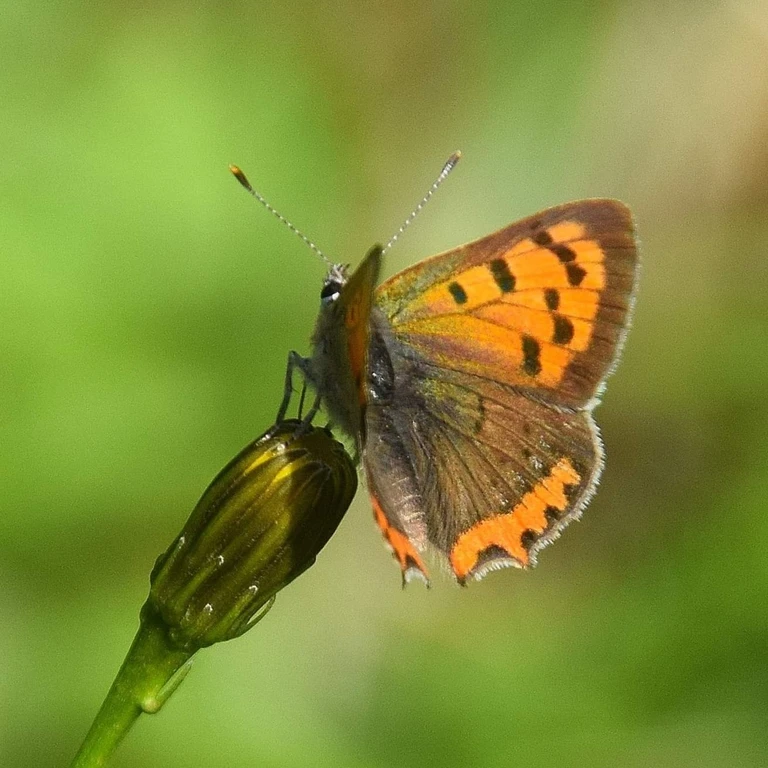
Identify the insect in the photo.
Lycaena phlaeas
